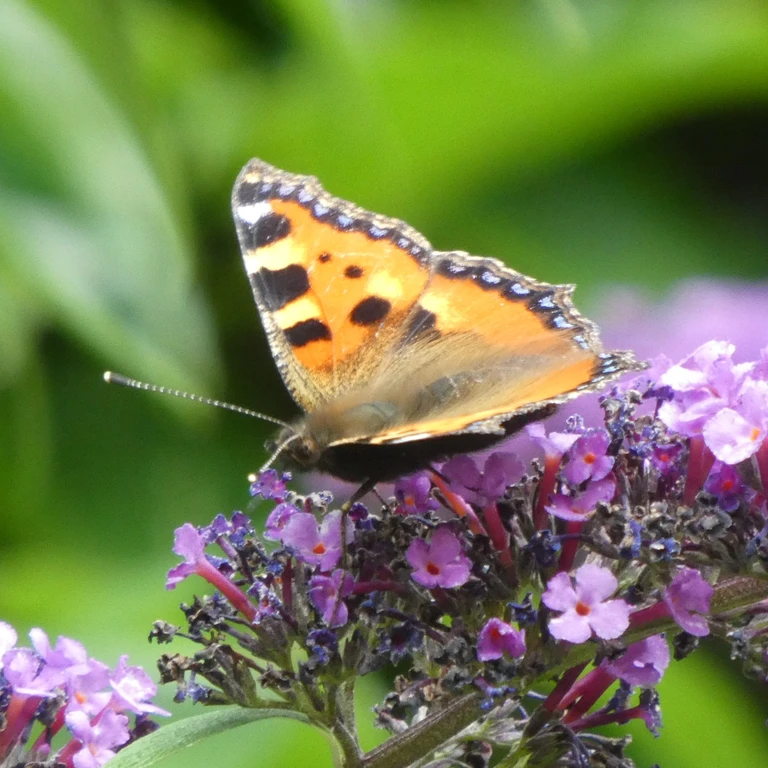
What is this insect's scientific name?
Aglais urticae
